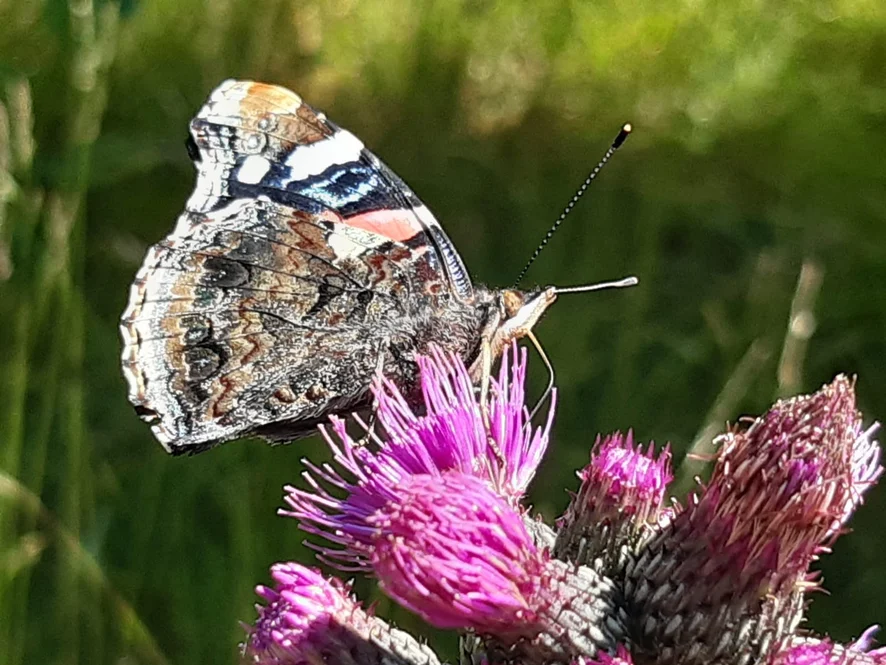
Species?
Vanessa atalanta
